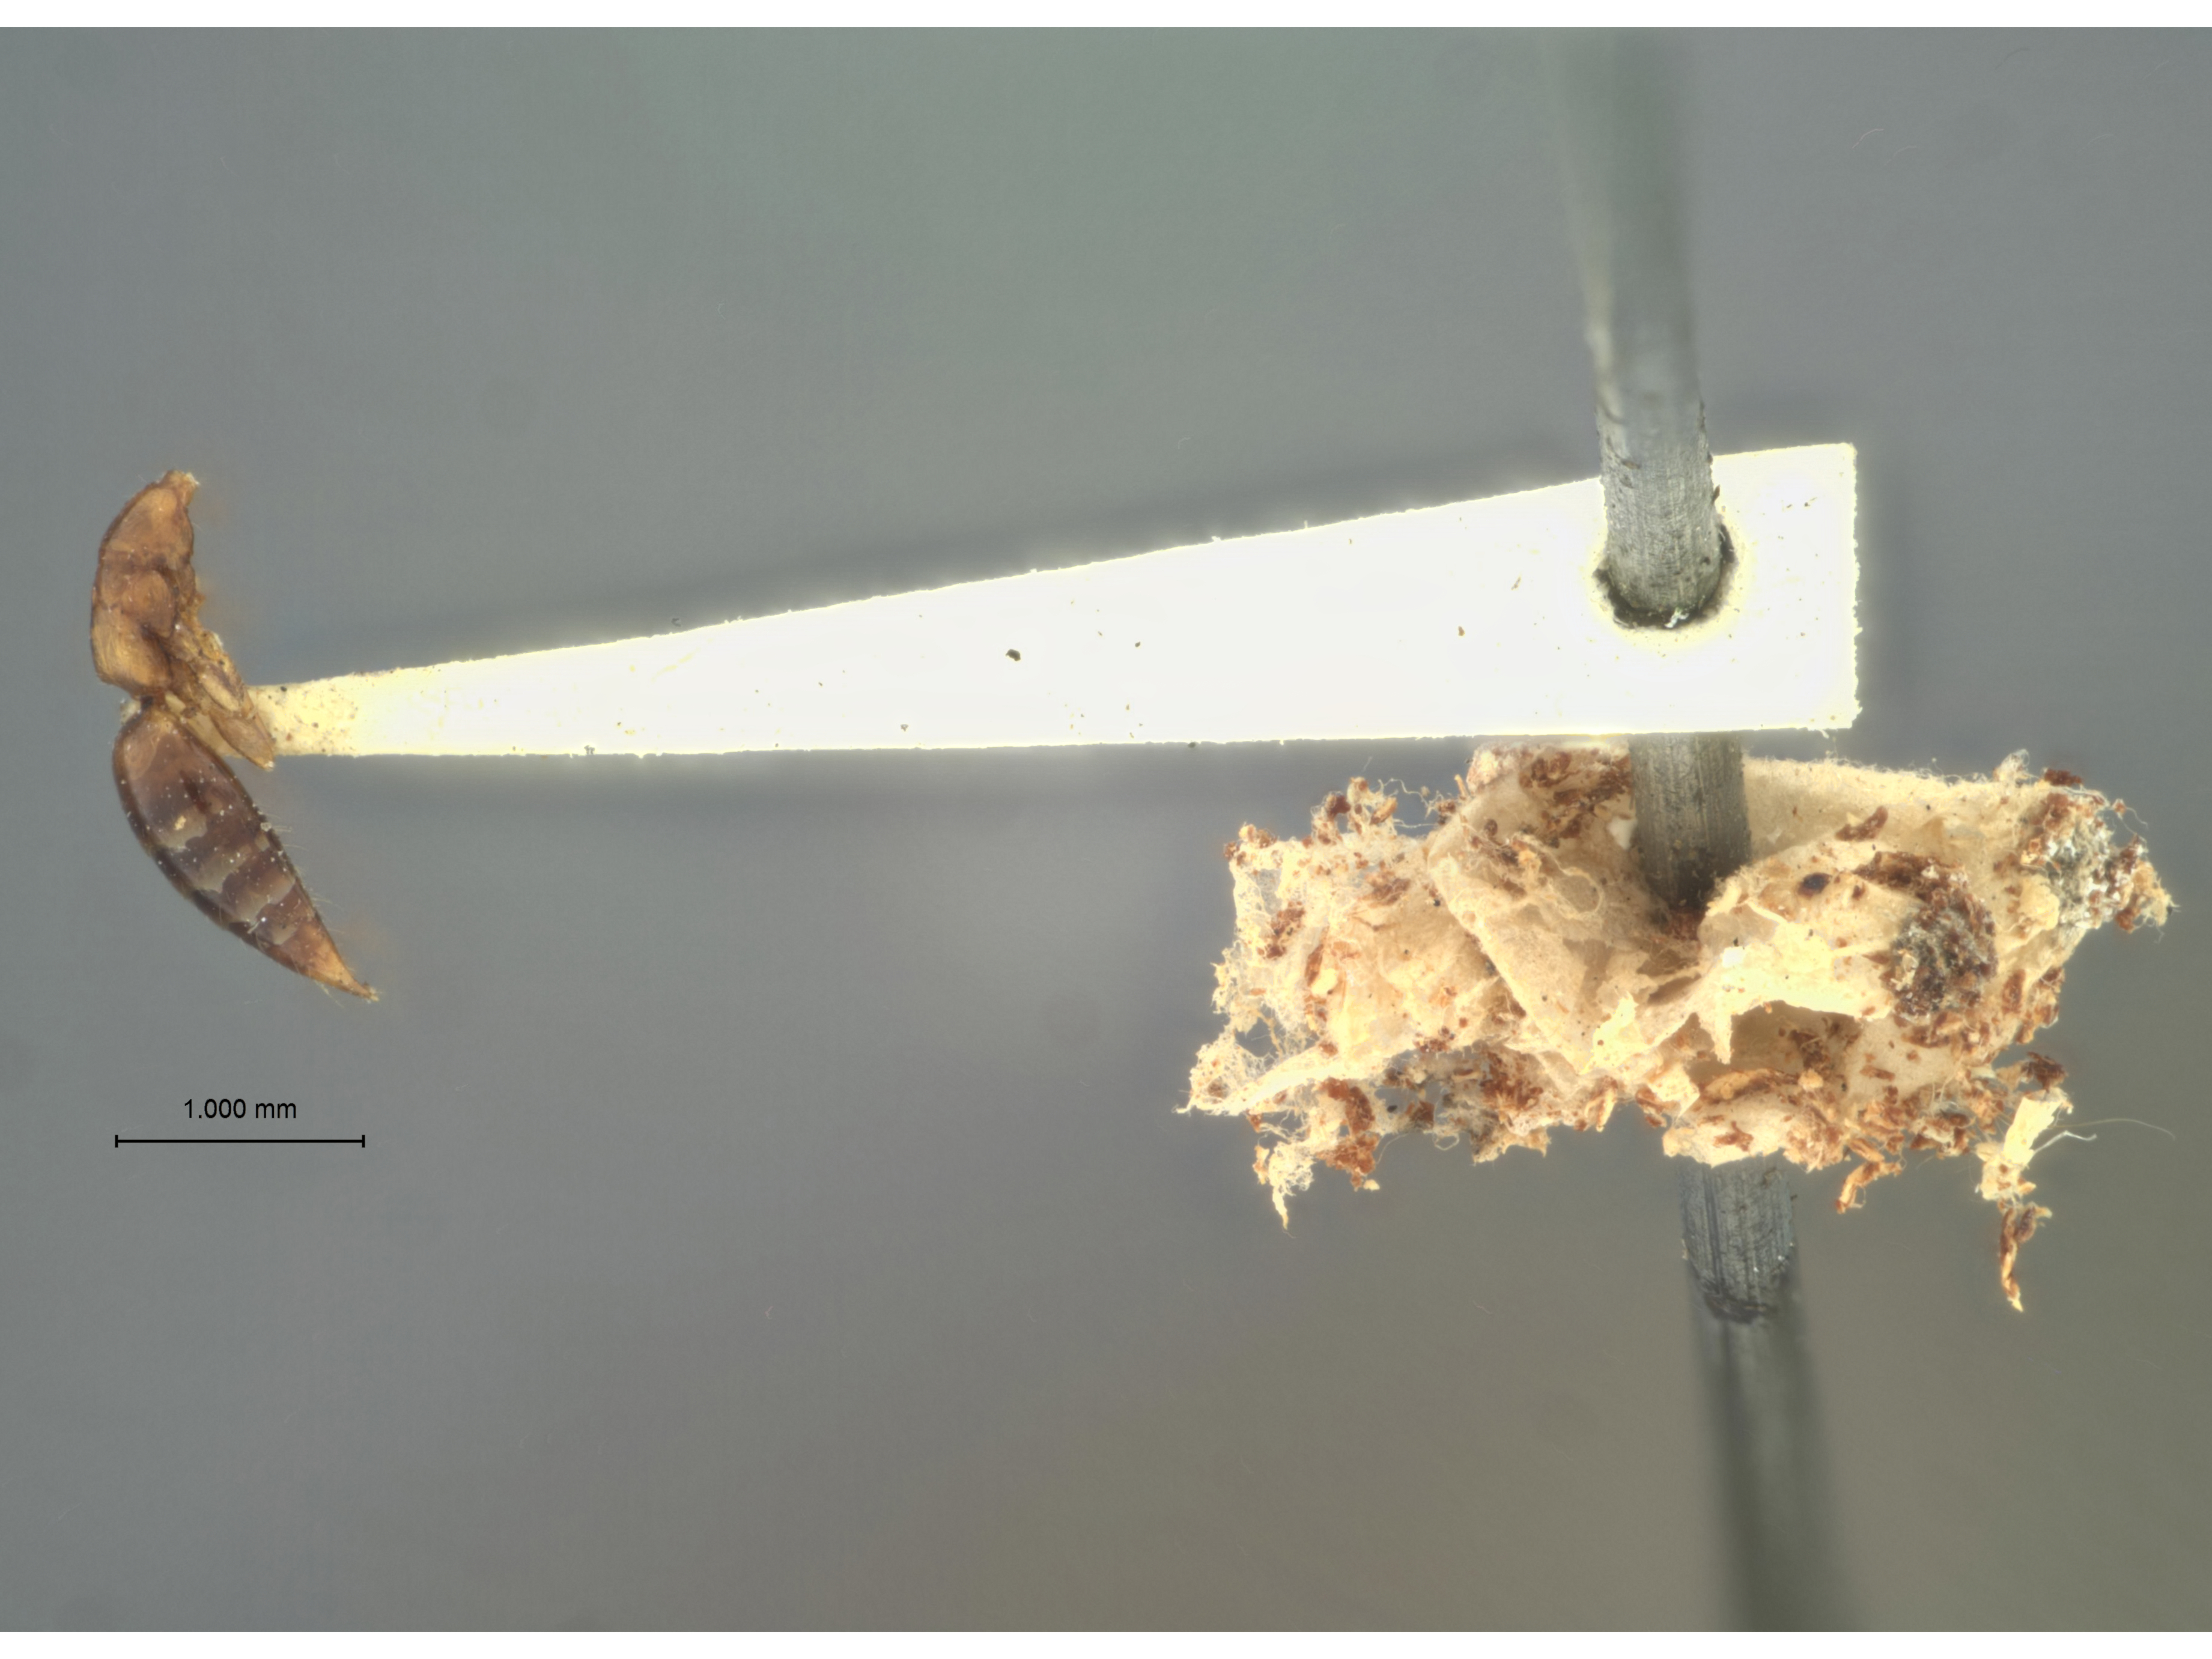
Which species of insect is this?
Ateleopterus virginiensis
